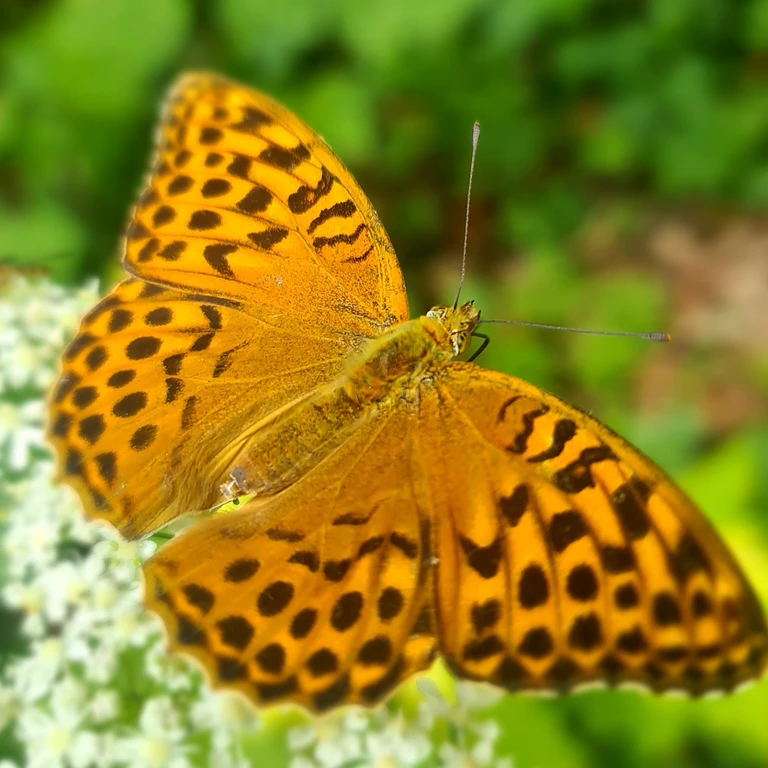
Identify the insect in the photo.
Argynnis paphia
